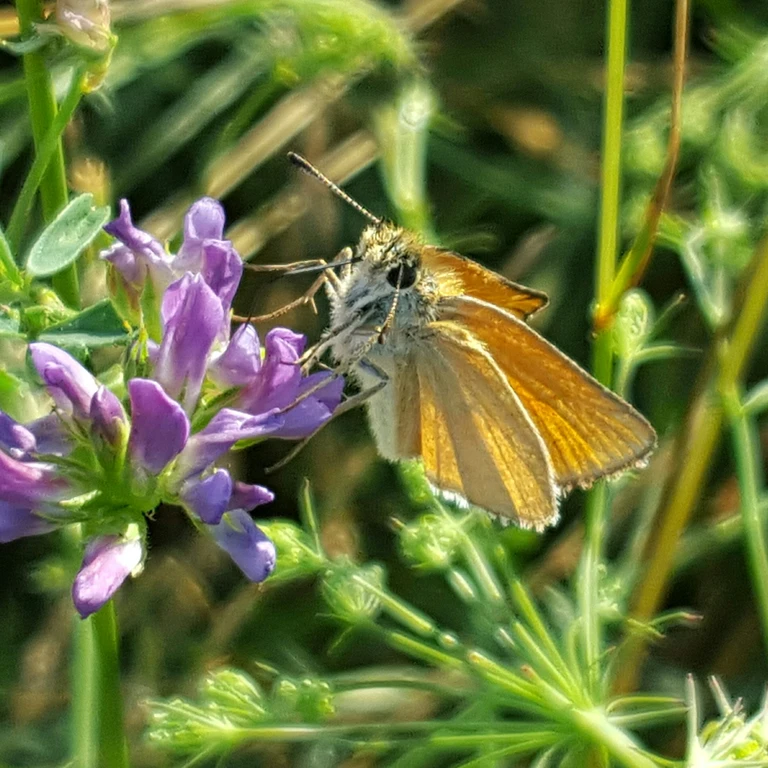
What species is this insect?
Thymelicus lineola
